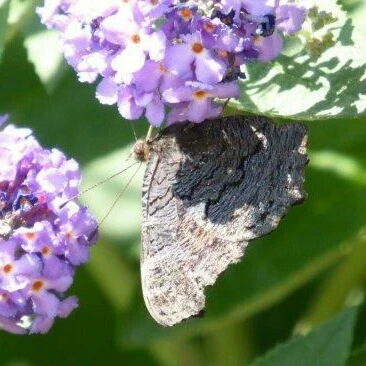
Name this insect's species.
Aglais io
